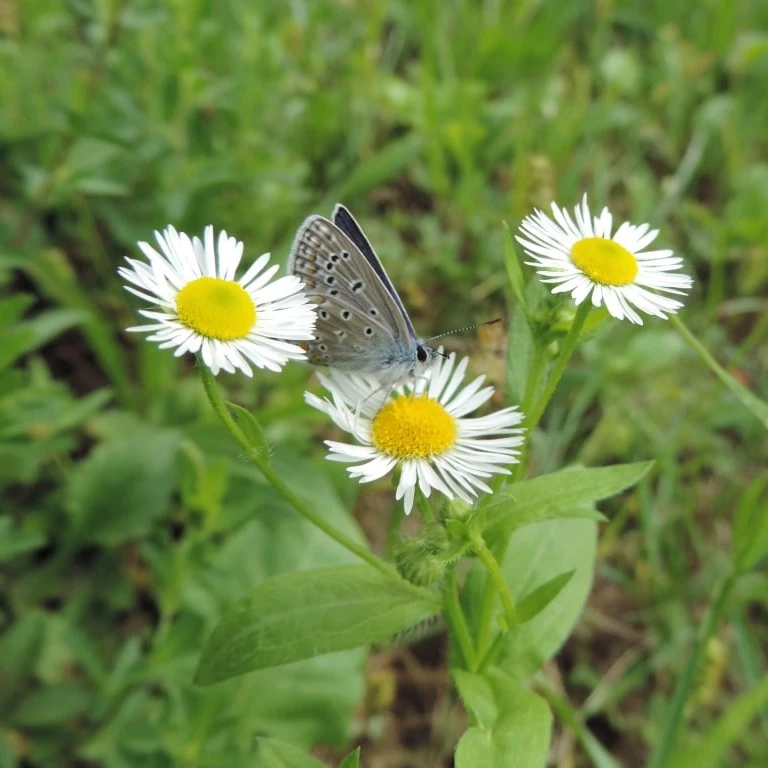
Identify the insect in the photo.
Polyommatus icarus
